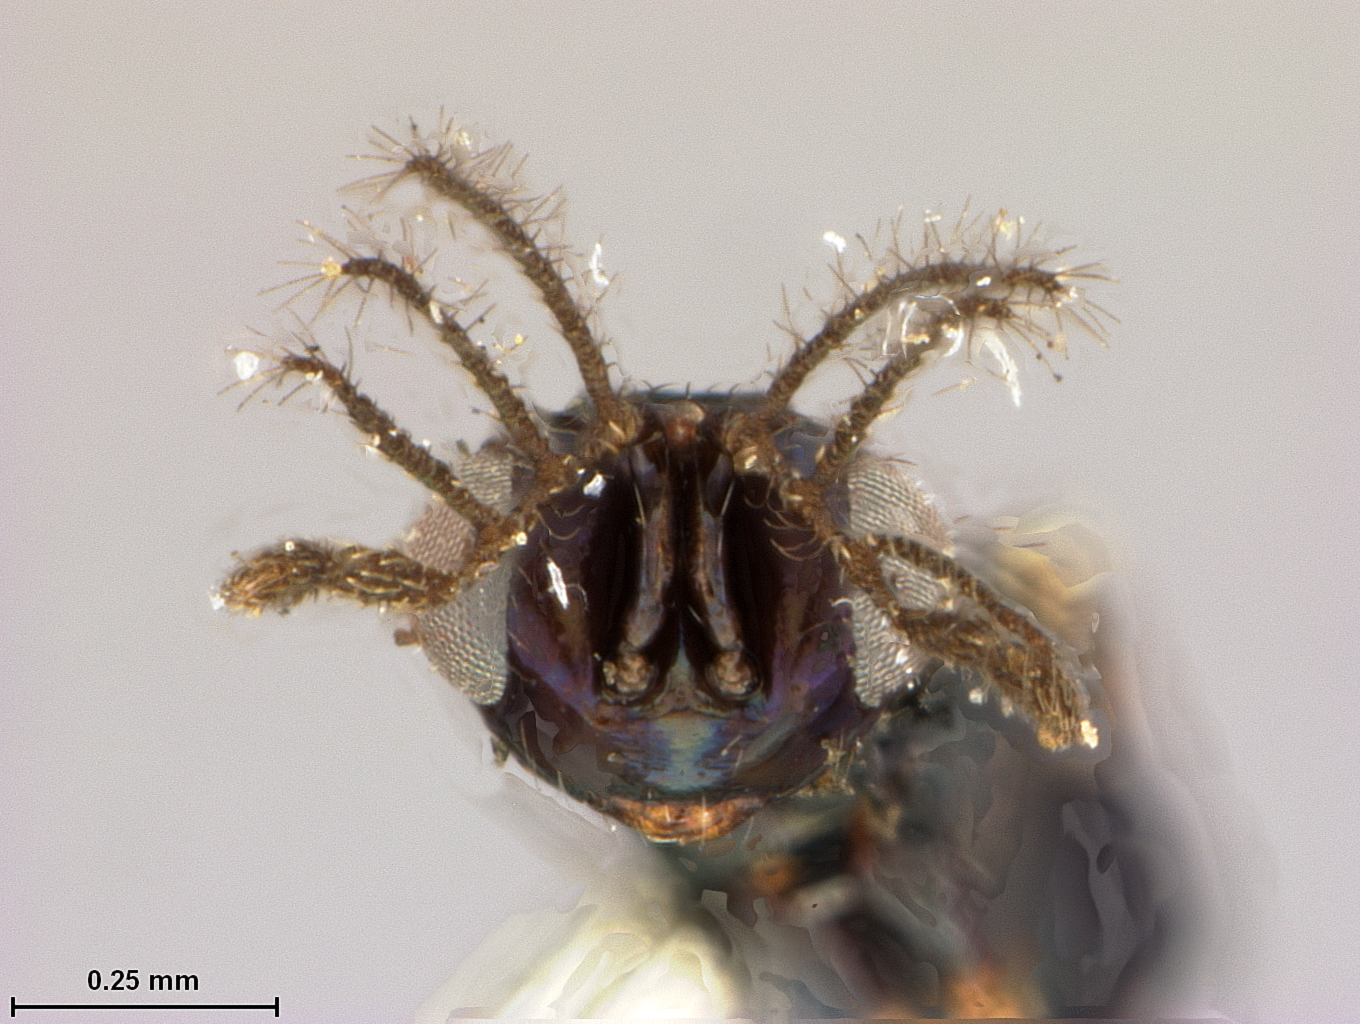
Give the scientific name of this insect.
Eulophus kukakensis
